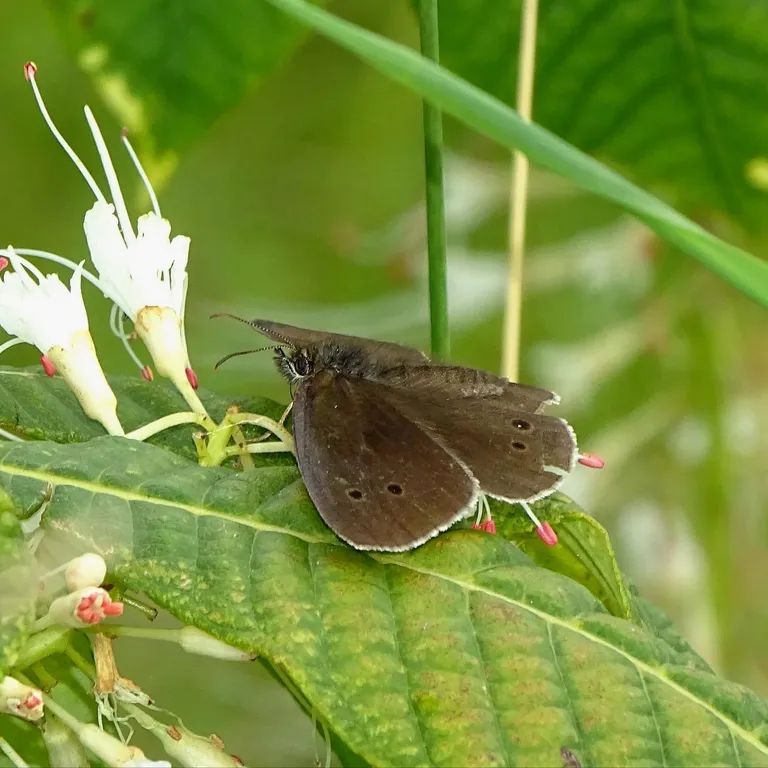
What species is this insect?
Aphantopus hyperantus
